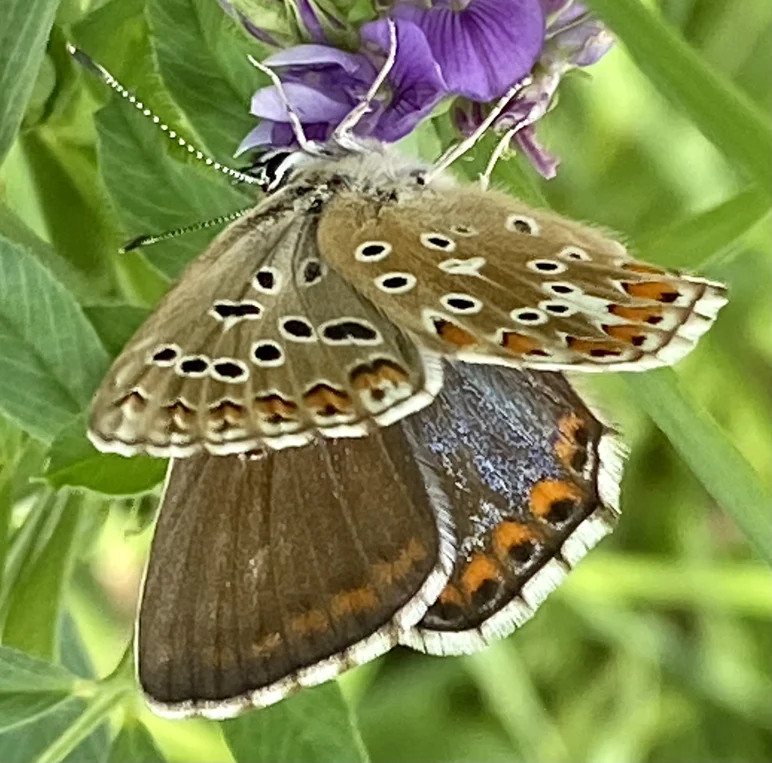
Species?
Lysandra bellargus
